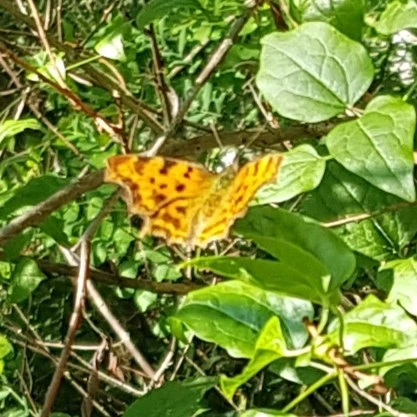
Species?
Polygonia c-album
